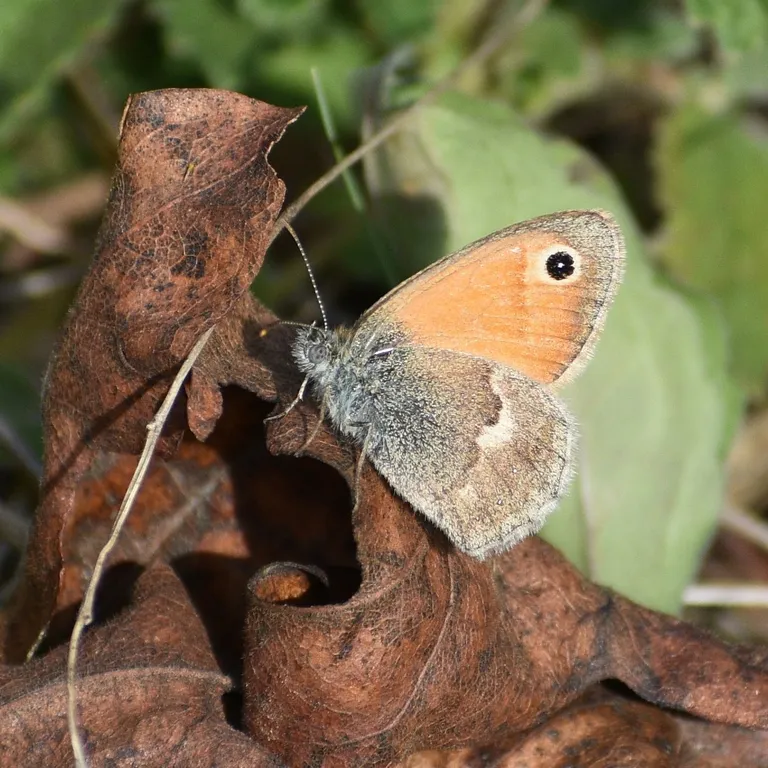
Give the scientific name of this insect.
Coenonympha pamphilus
